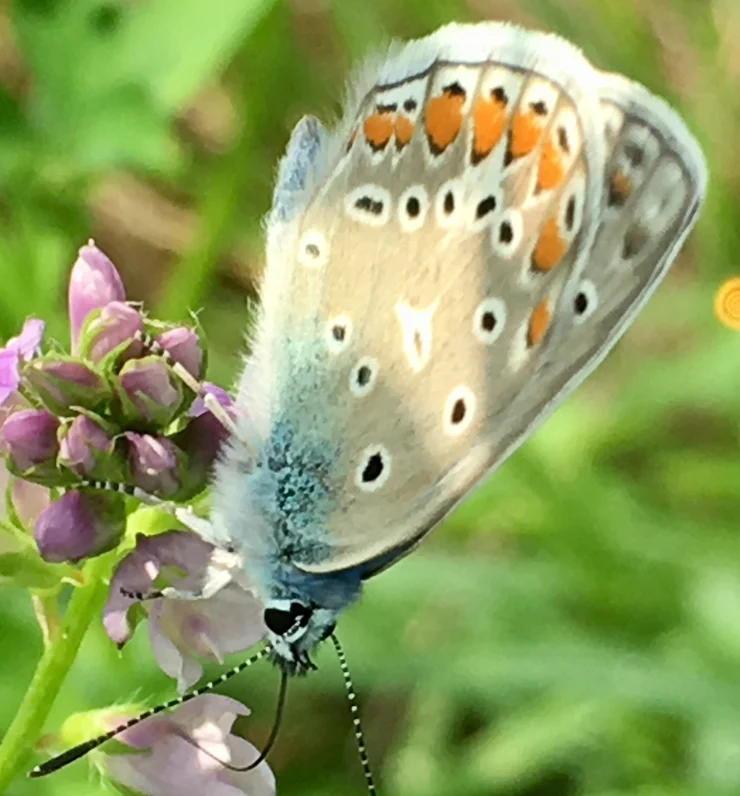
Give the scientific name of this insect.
Polyommatus icarus
